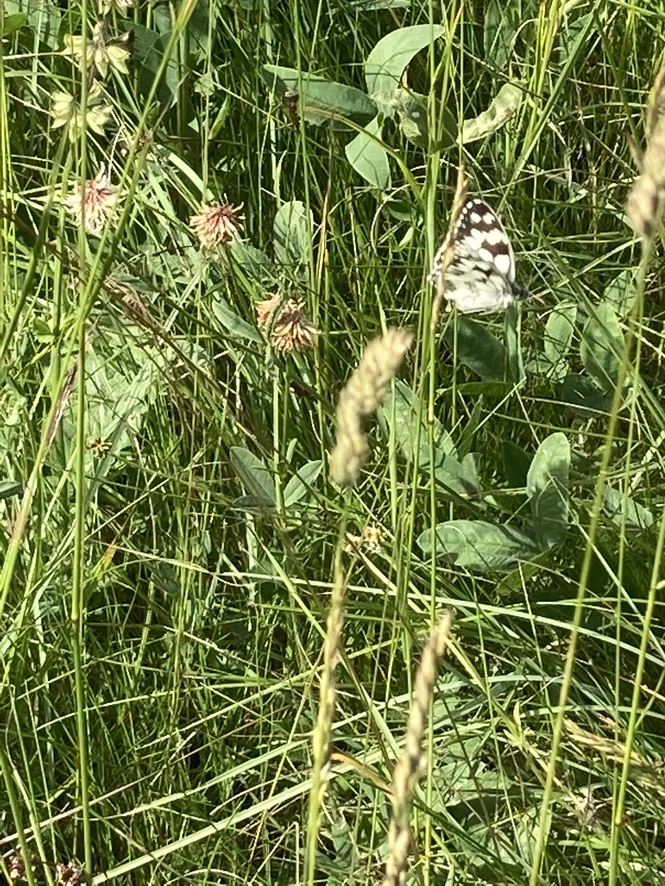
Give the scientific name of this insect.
Melanargia galathea
